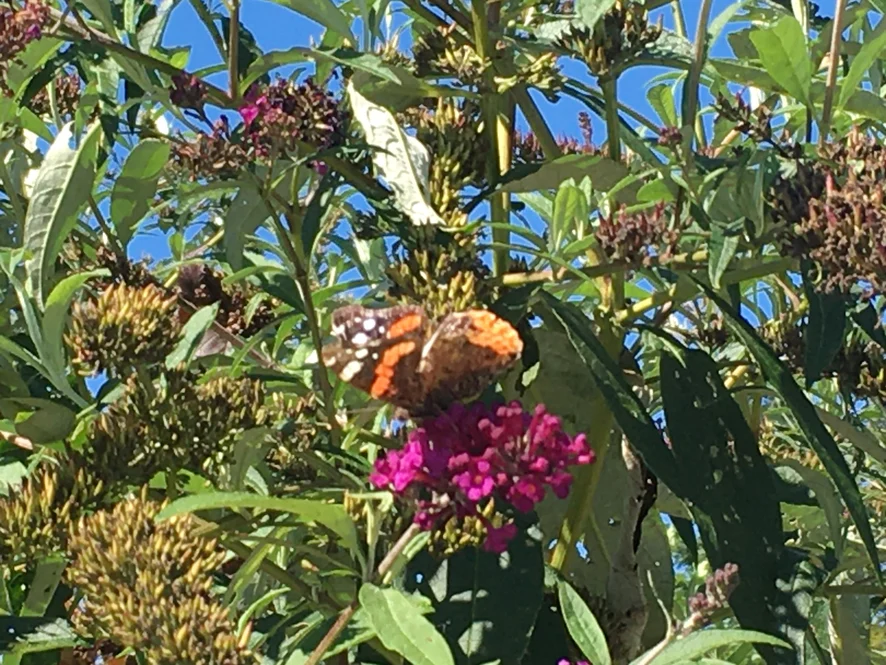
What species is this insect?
Vanessa atalanta
